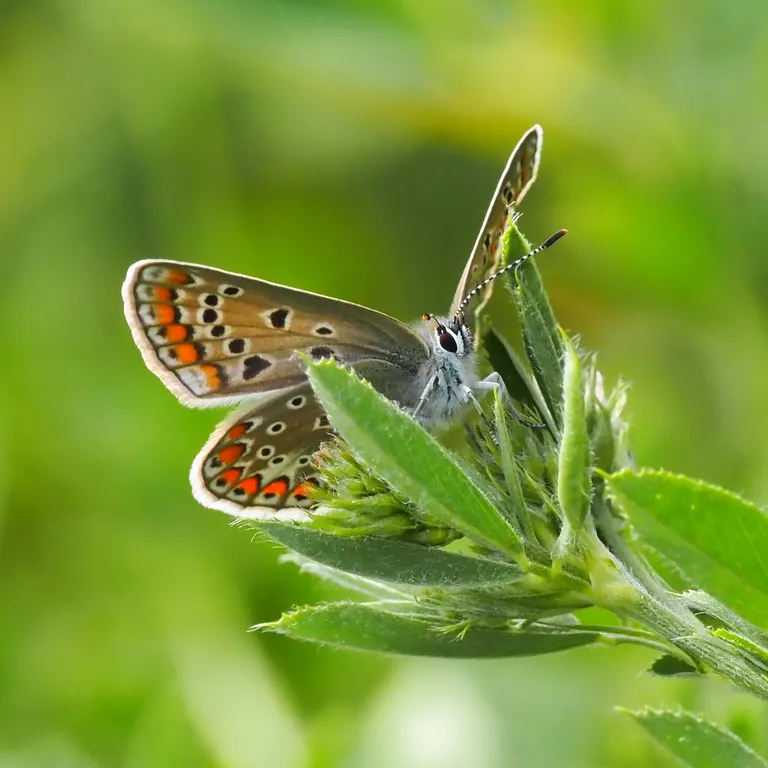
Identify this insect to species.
Polyommatus icarus
